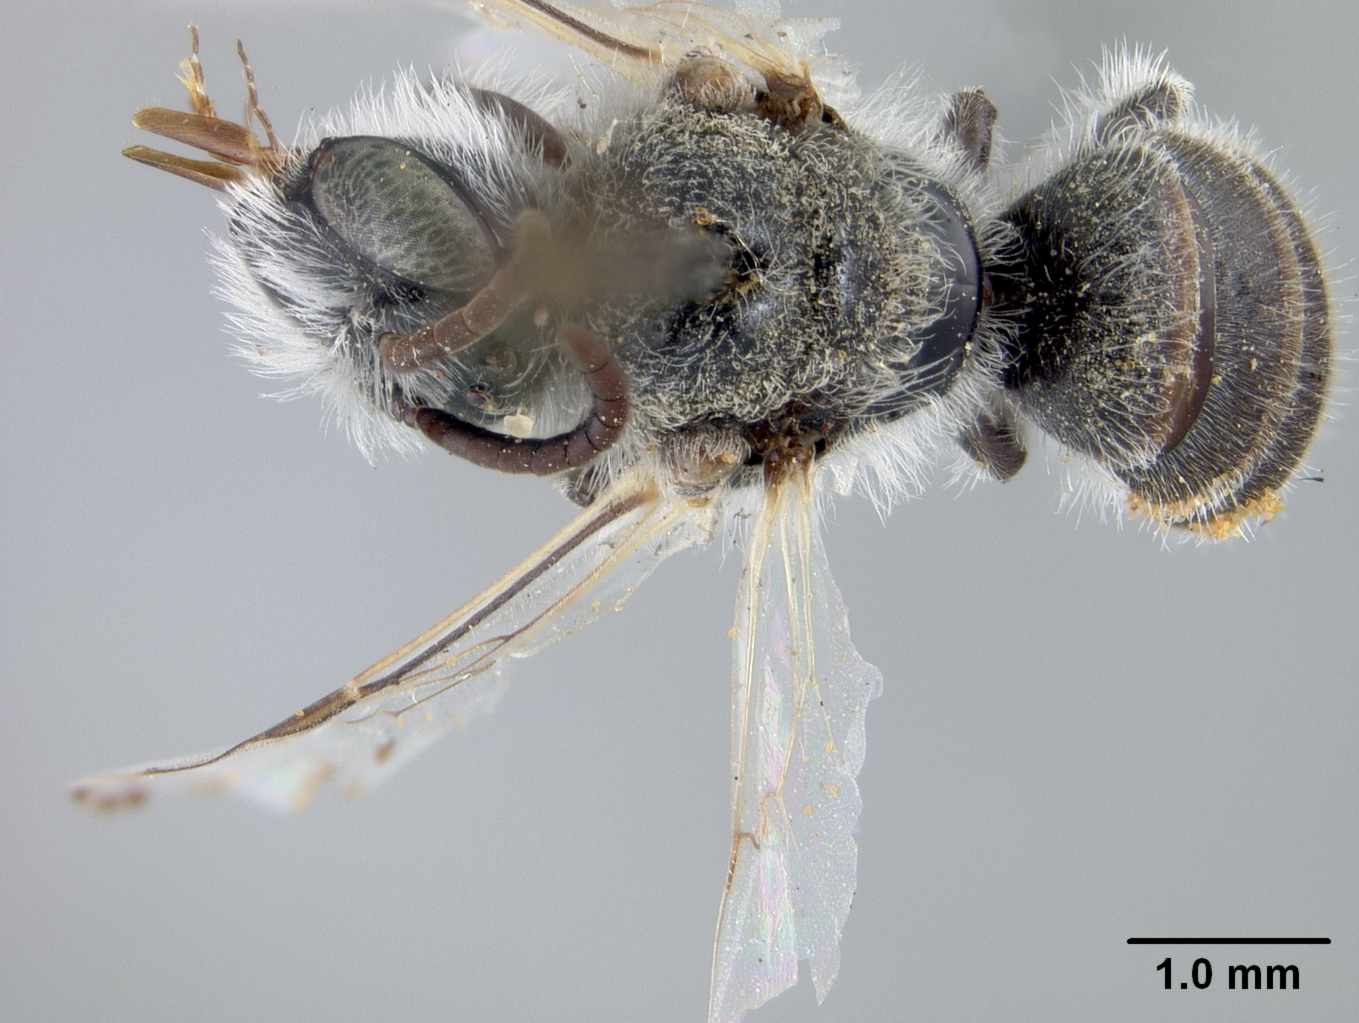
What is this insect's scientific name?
Hesperapis larreae
